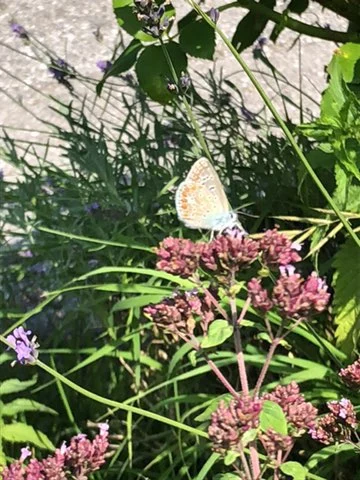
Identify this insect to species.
Polyommatus icarus
